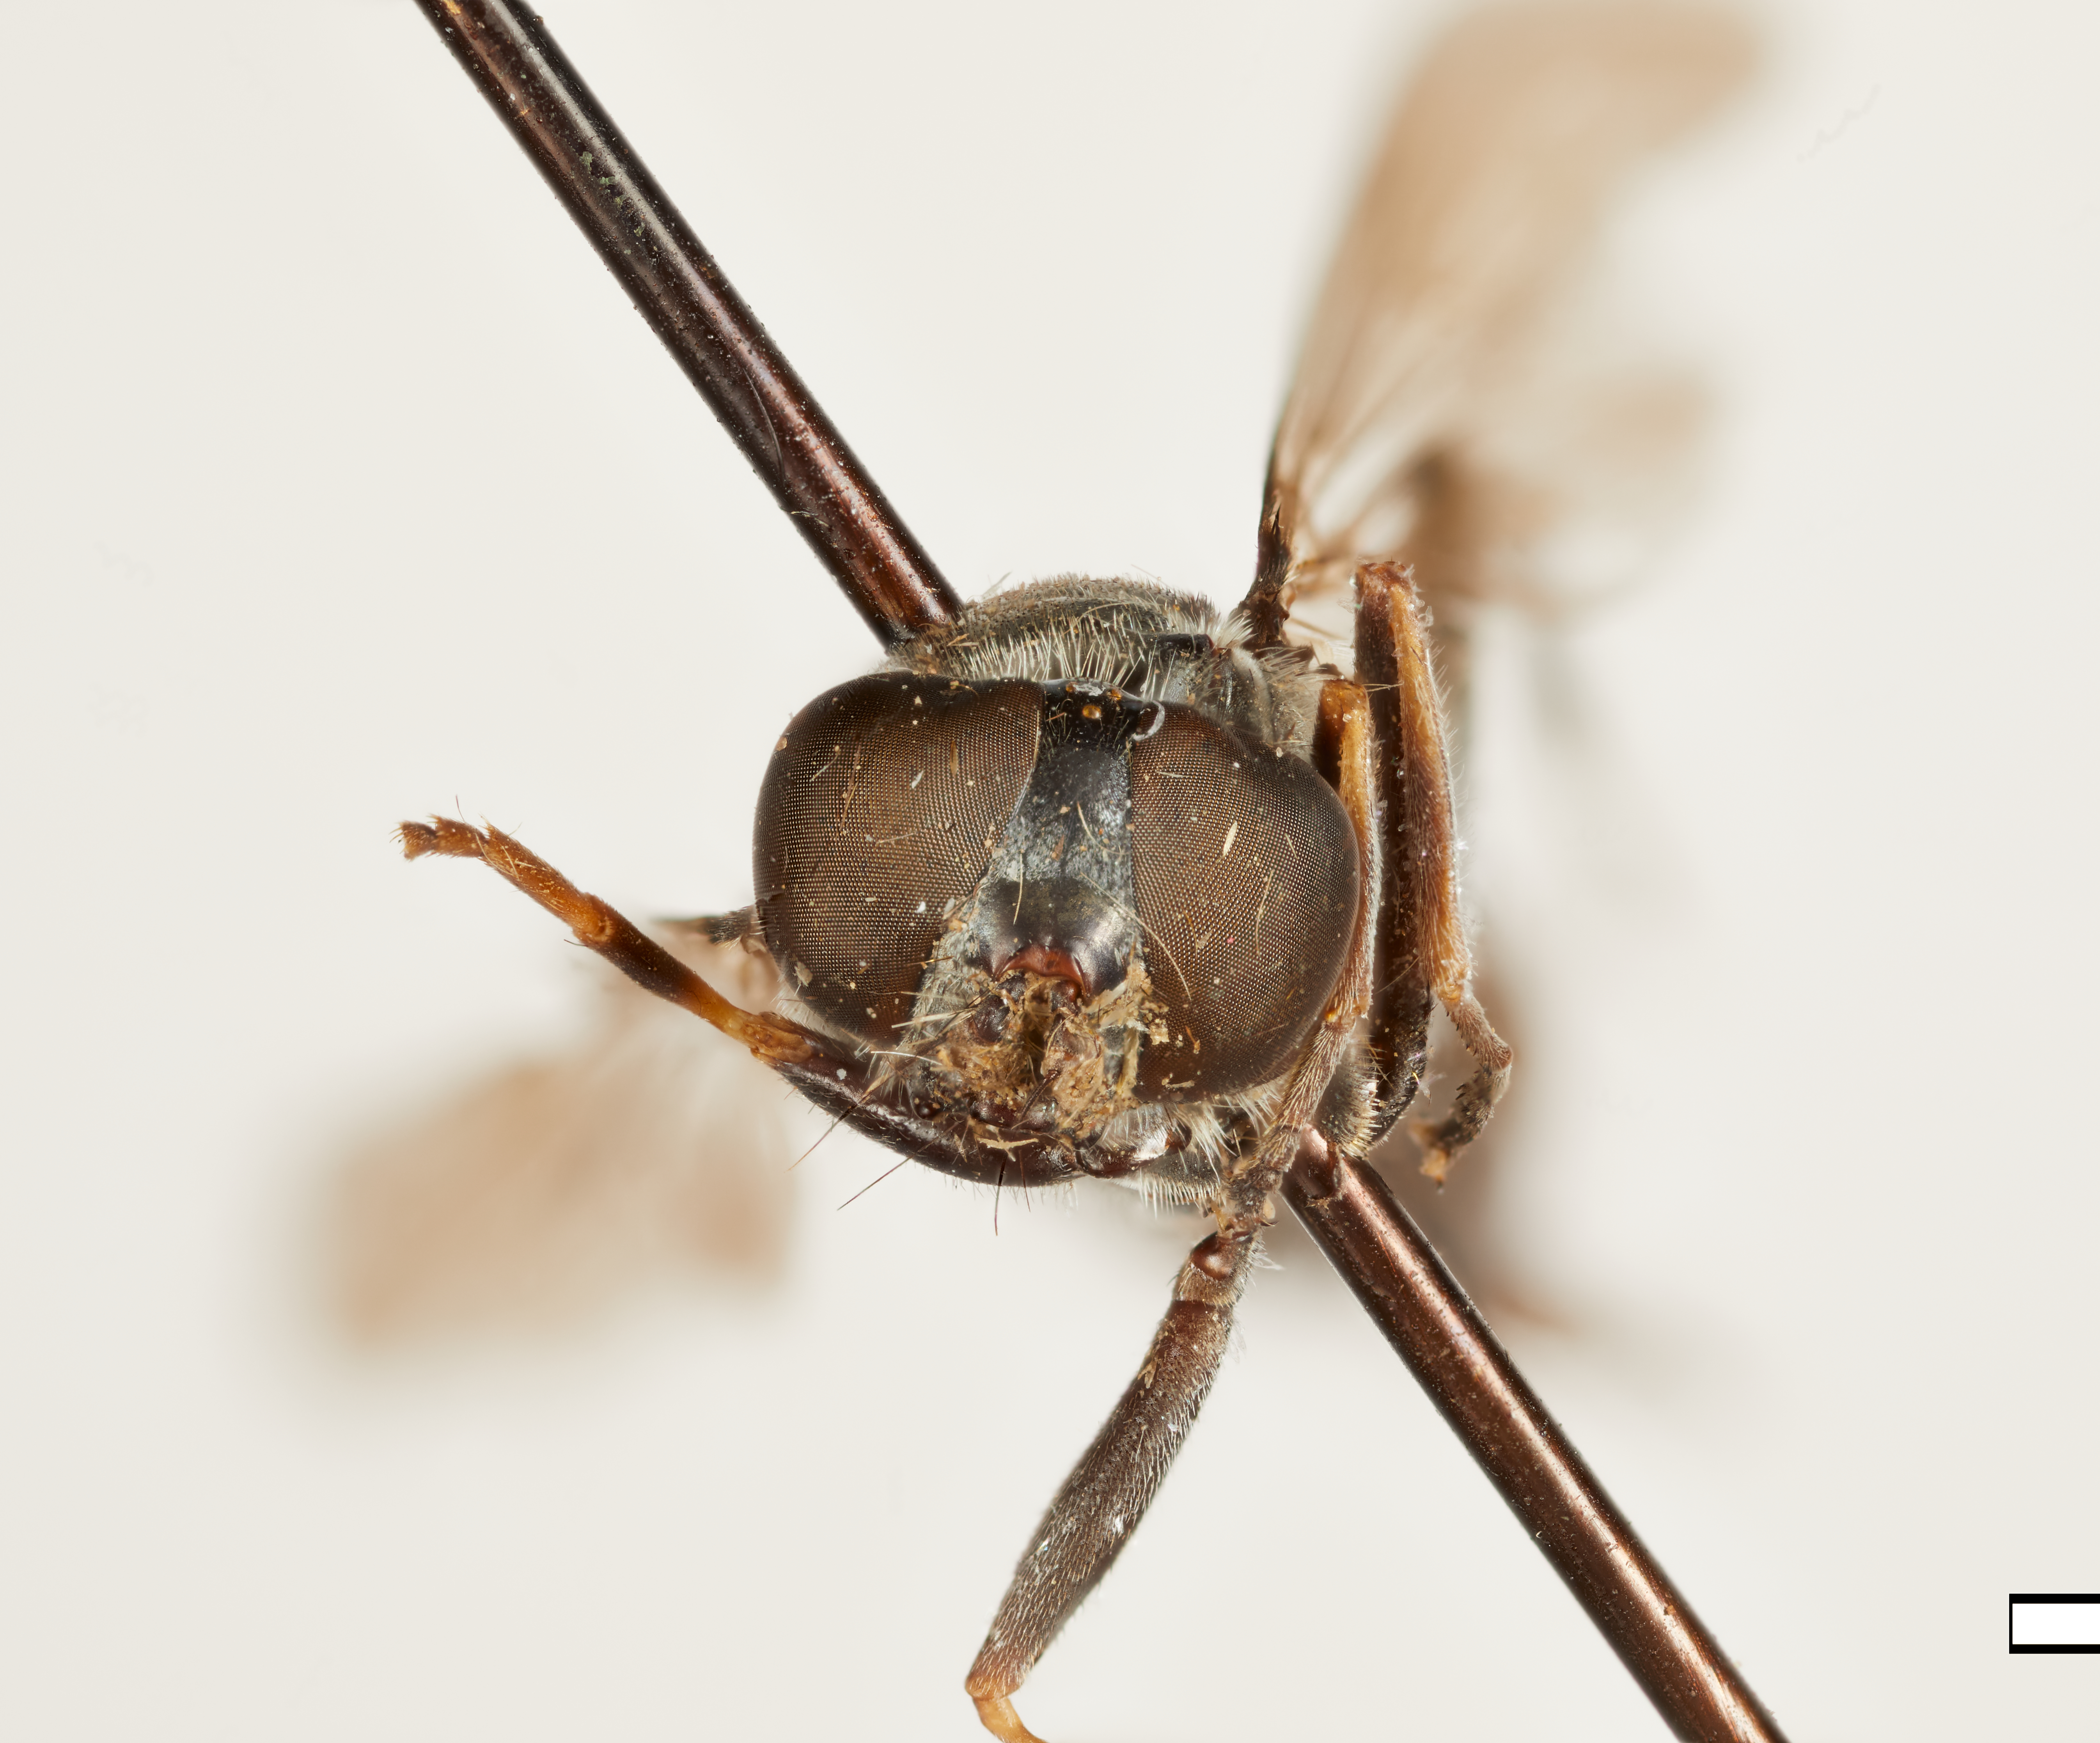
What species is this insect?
Xylota argoi
